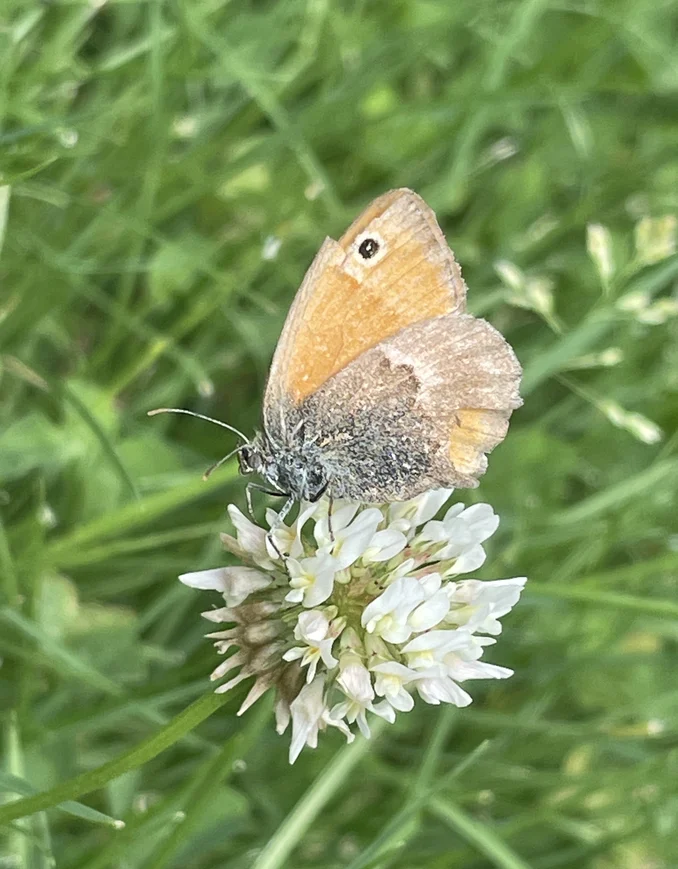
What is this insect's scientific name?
Coenonympha pamphilus
